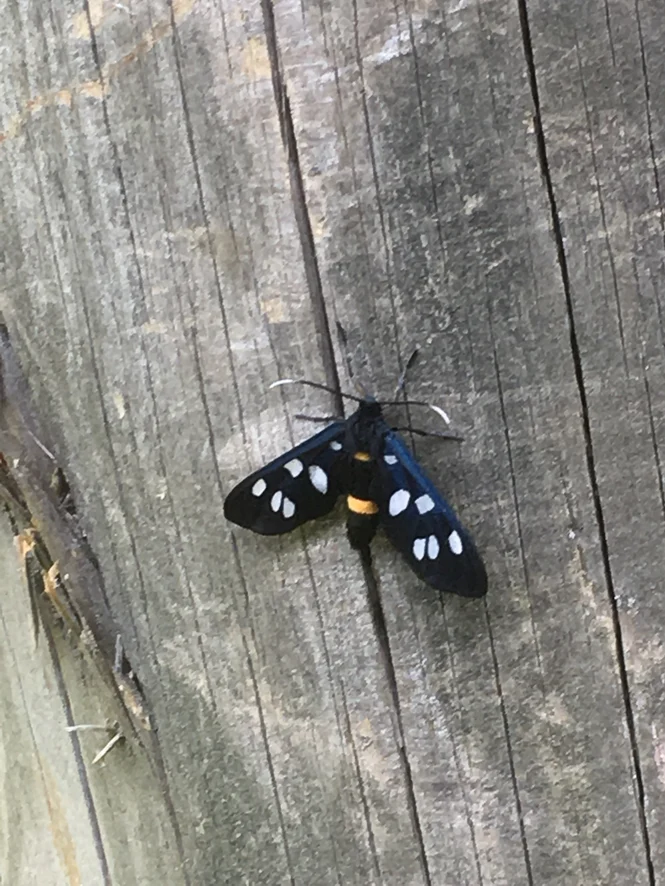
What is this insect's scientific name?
Amata phegea
